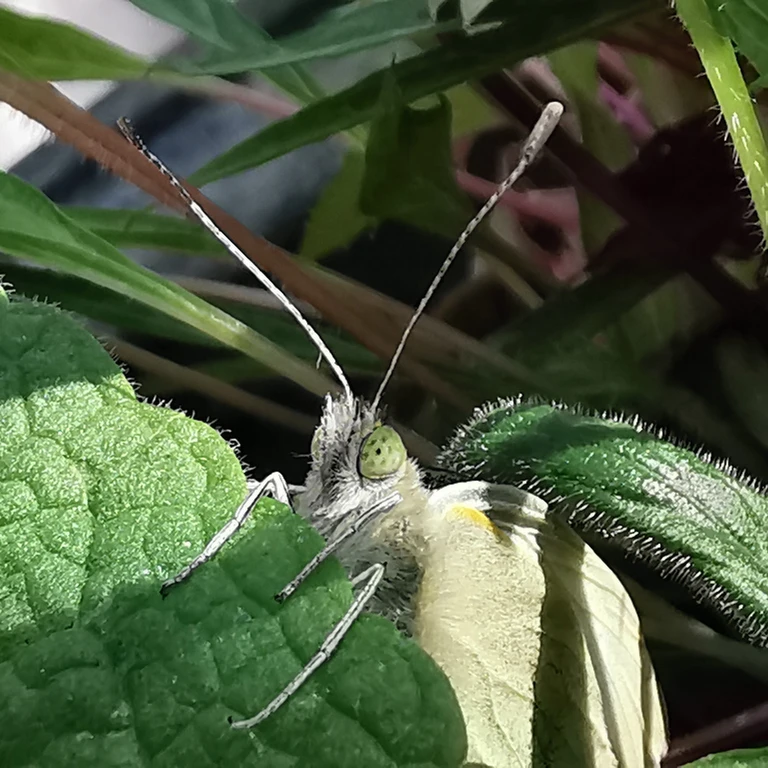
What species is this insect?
Pieris brassicae
